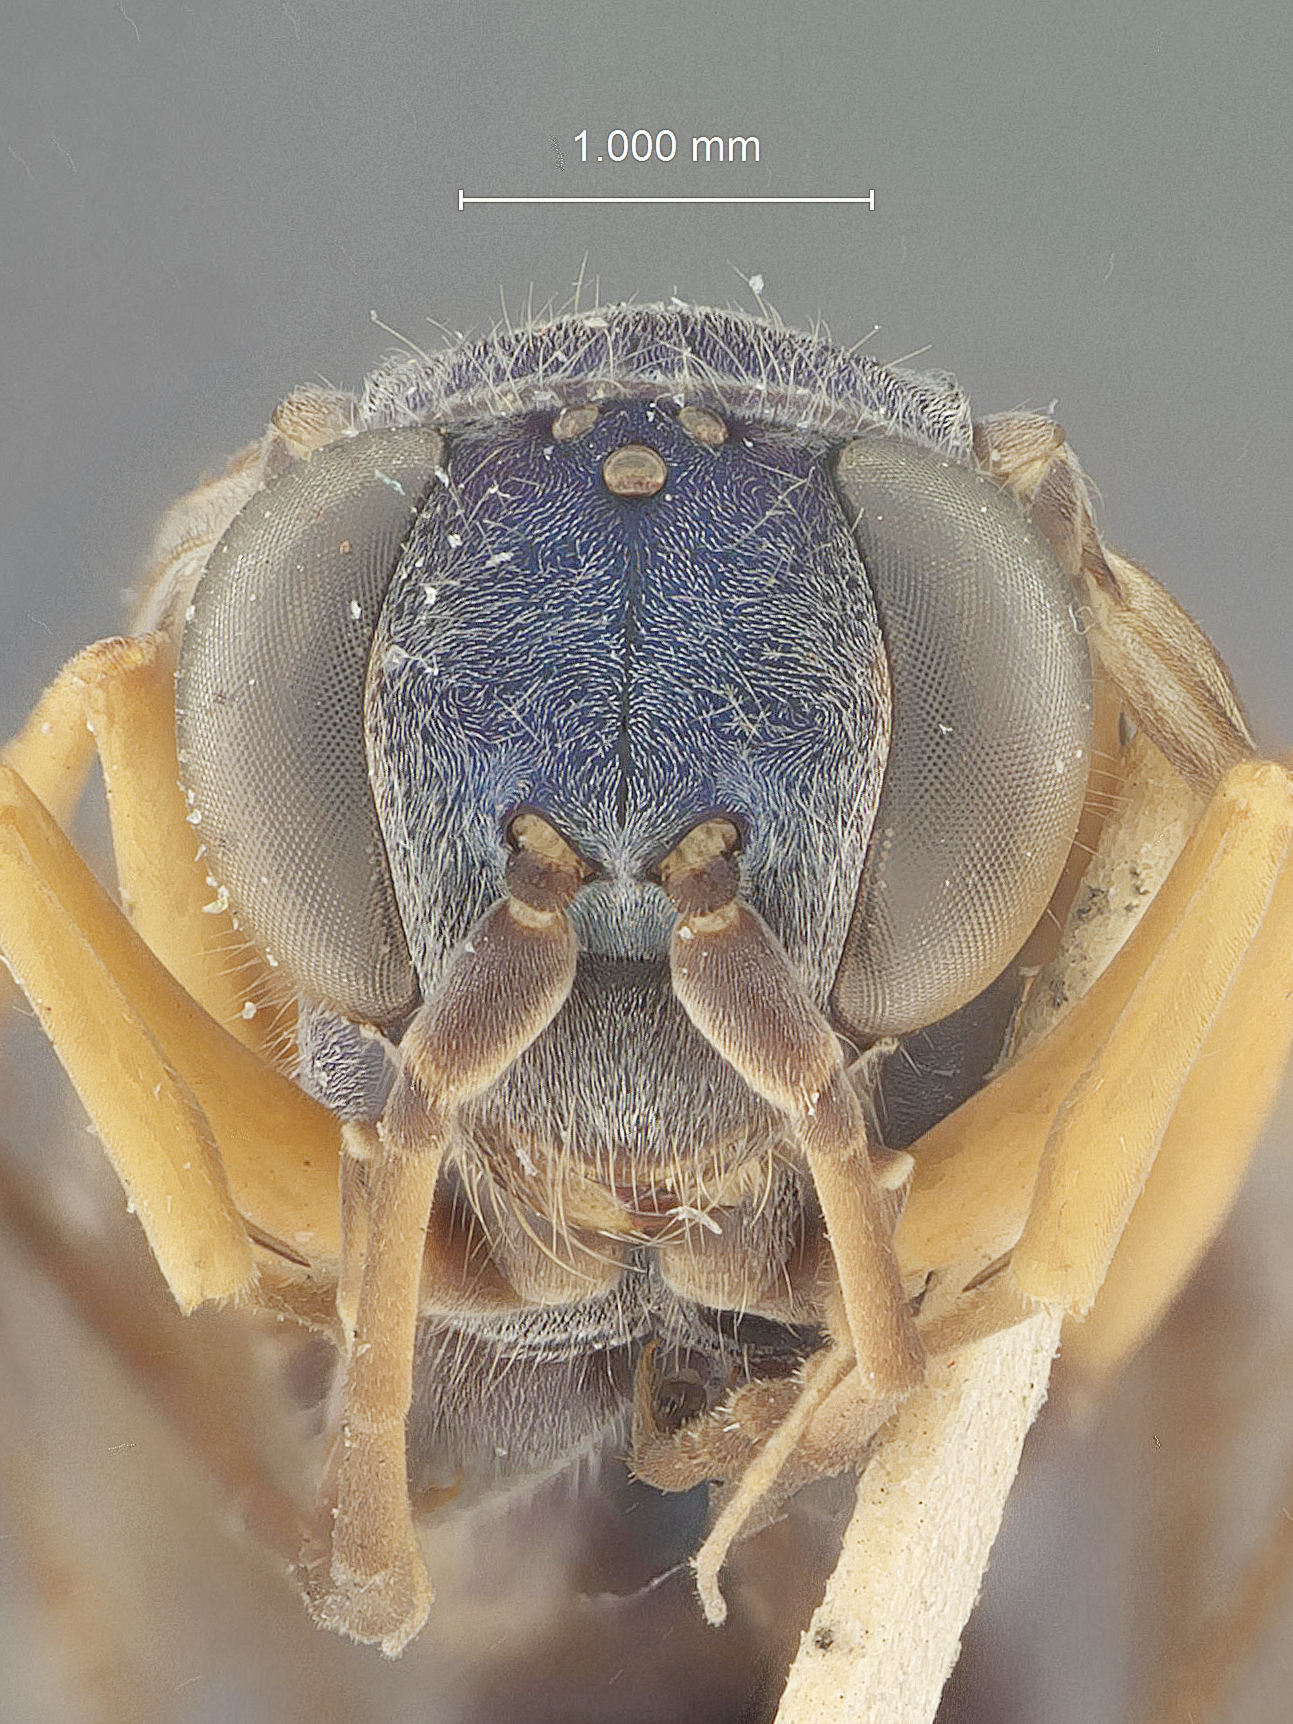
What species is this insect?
Auplopus blatteus
